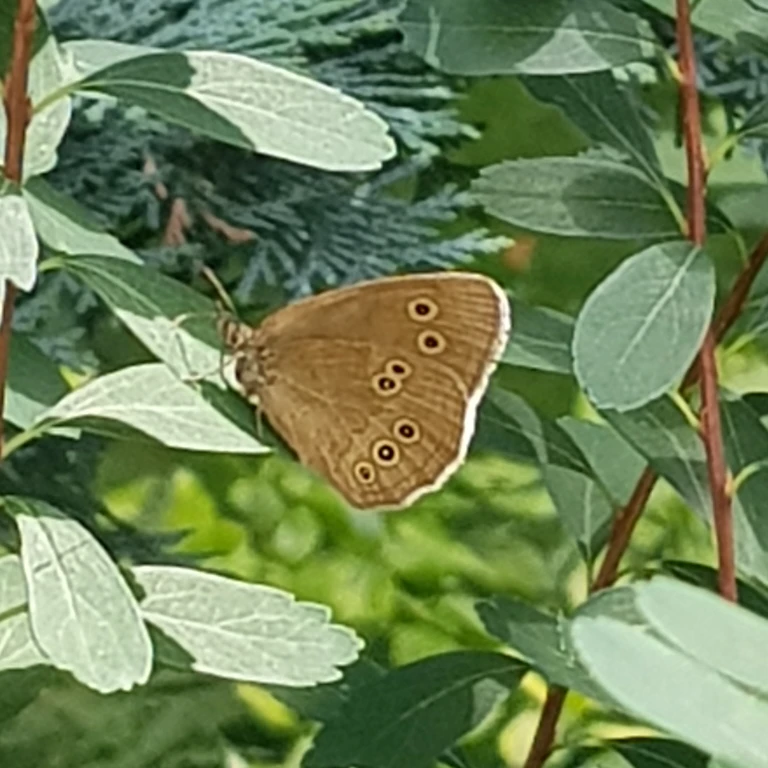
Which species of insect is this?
Aphantopus hyperantus
